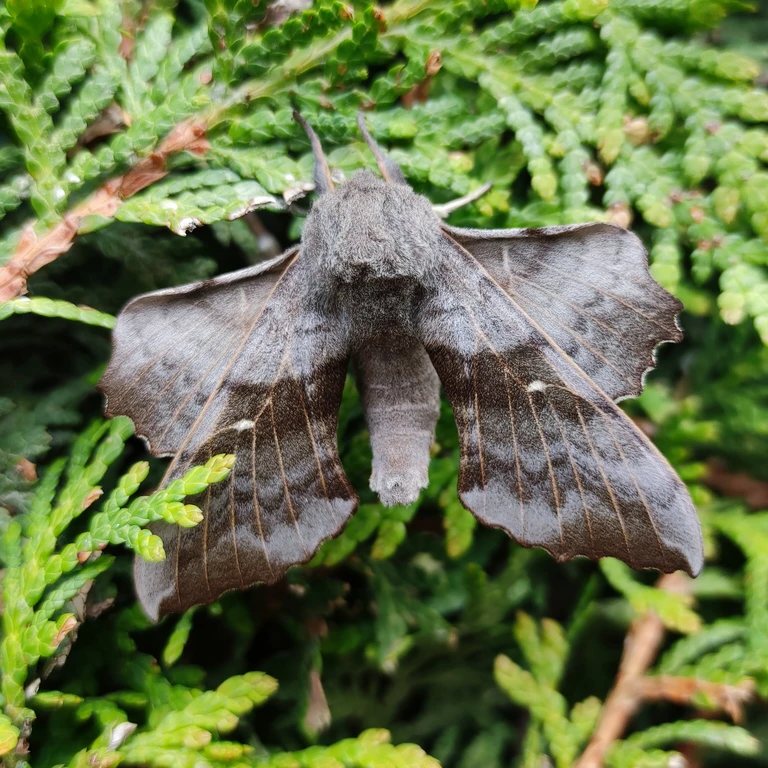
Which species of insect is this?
Laothoe populi
